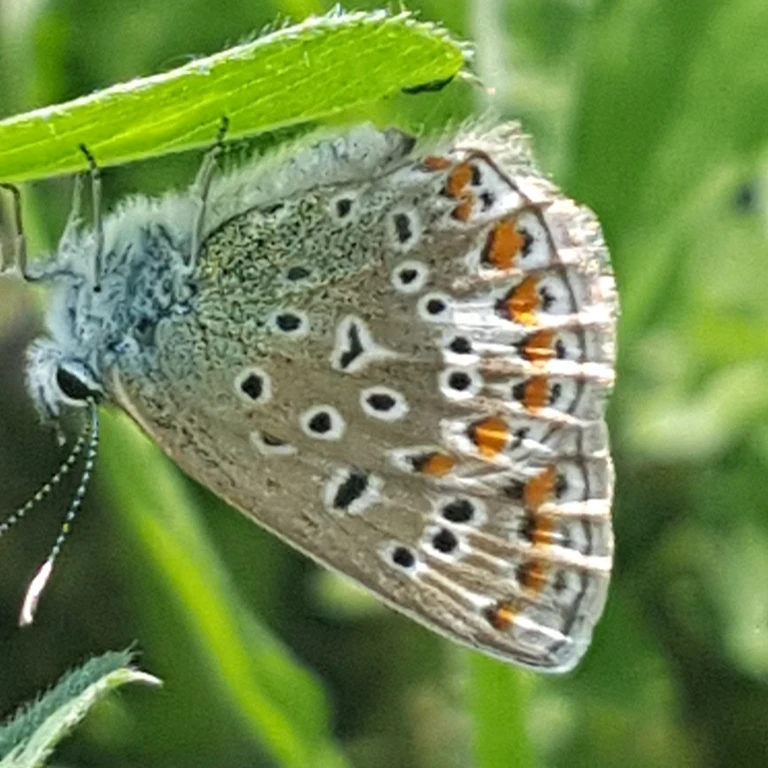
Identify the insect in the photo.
Polyommatus icarus
